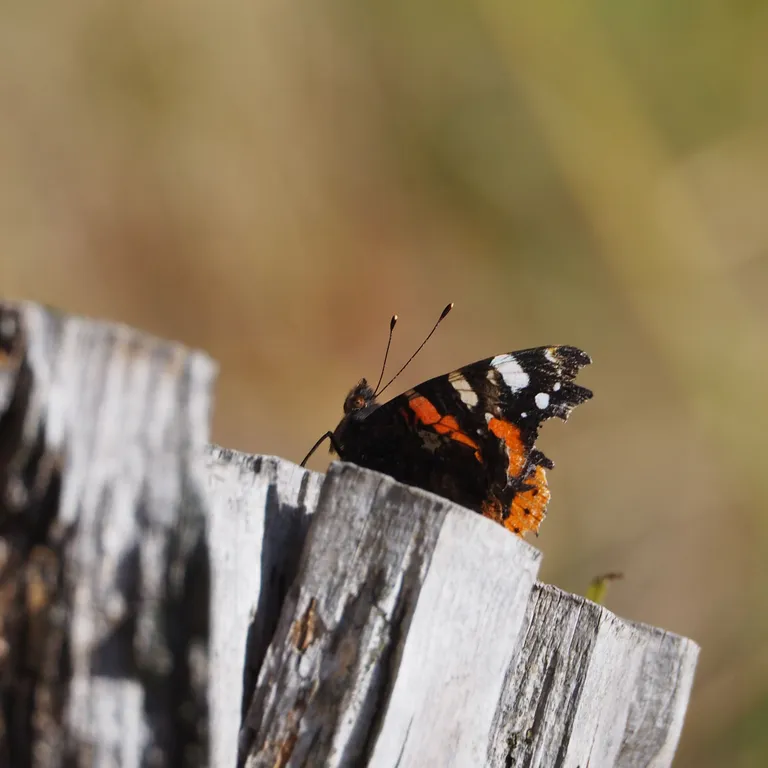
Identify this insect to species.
Vanessa atalanta
